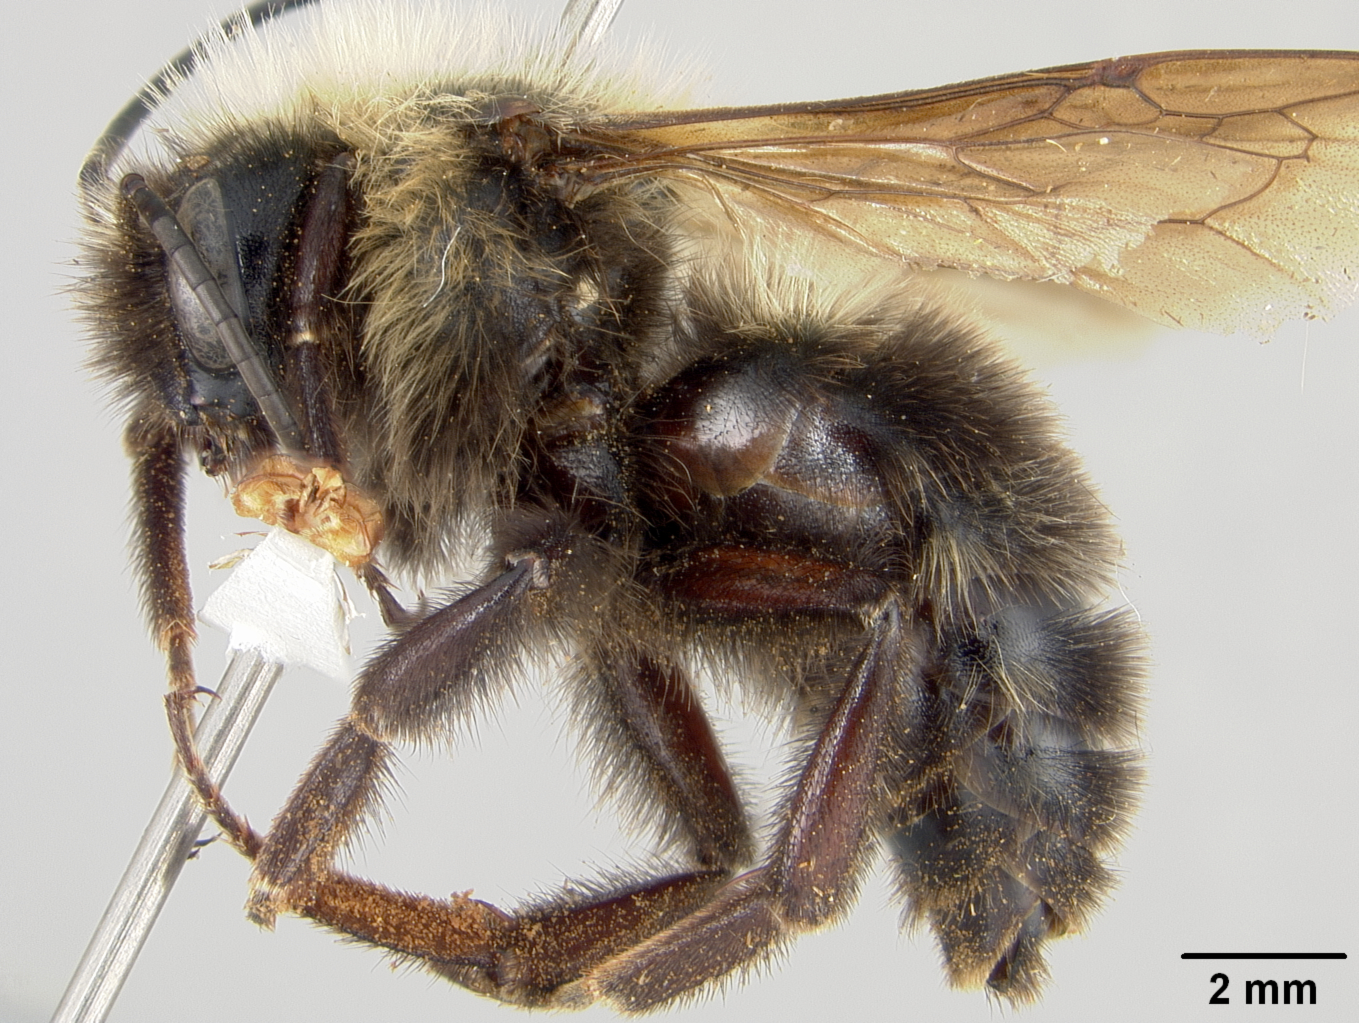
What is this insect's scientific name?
Psithyrus guatemalensis
